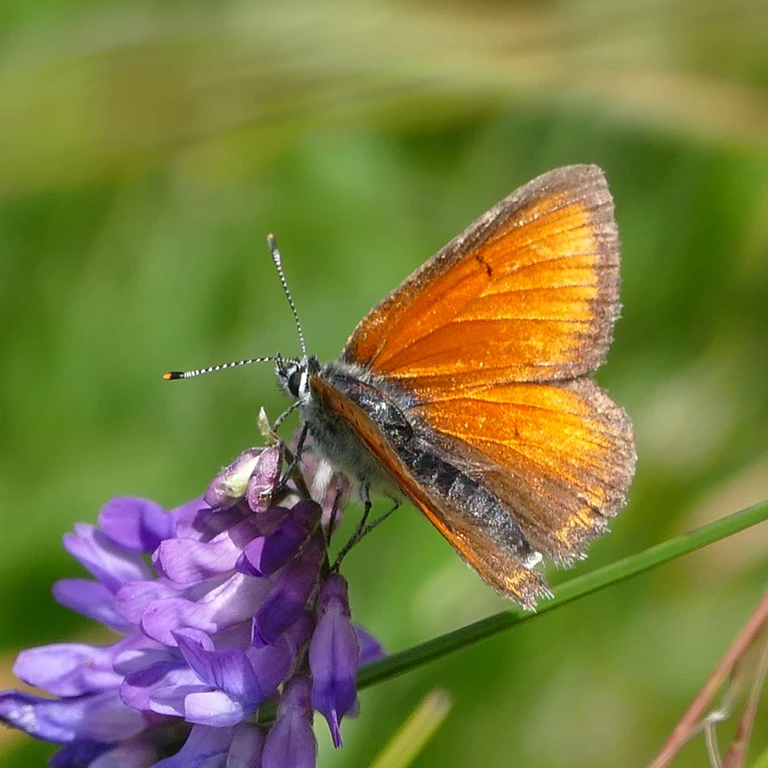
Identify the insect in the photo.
Lycaena hippothoe (also Palaeochrysophanus hippothoe)
